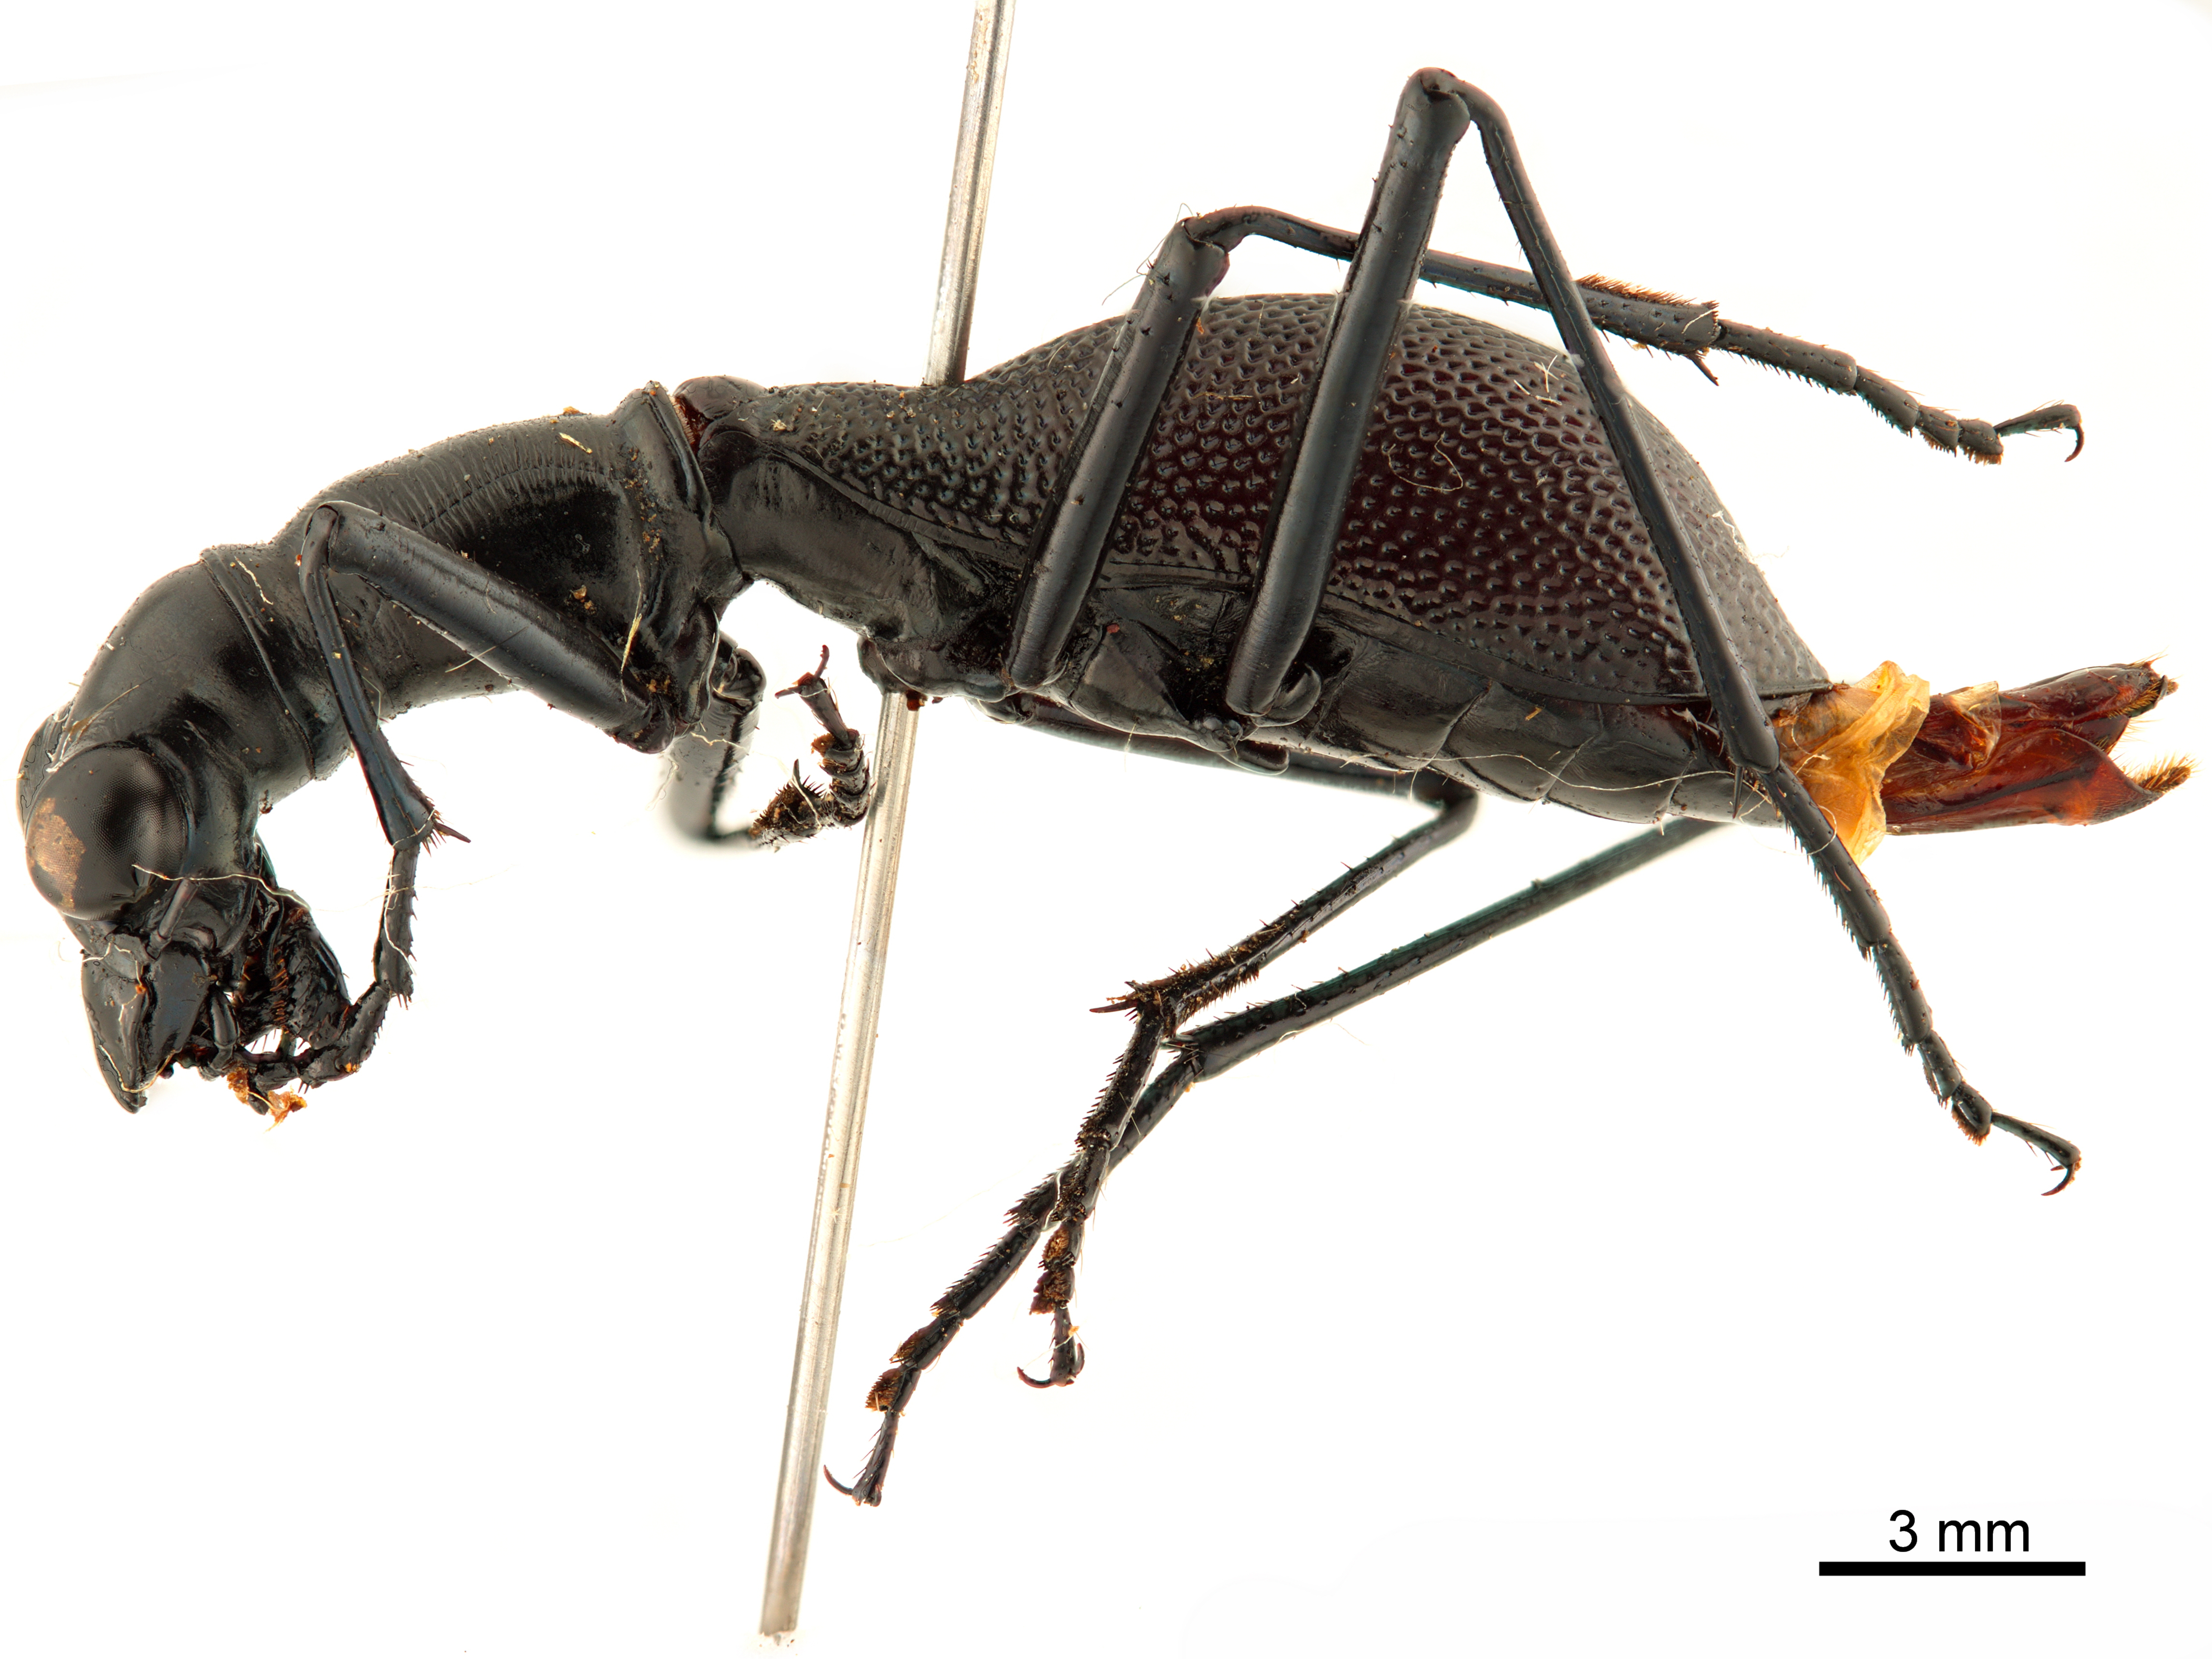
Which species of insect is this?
Tricondyla aptera
